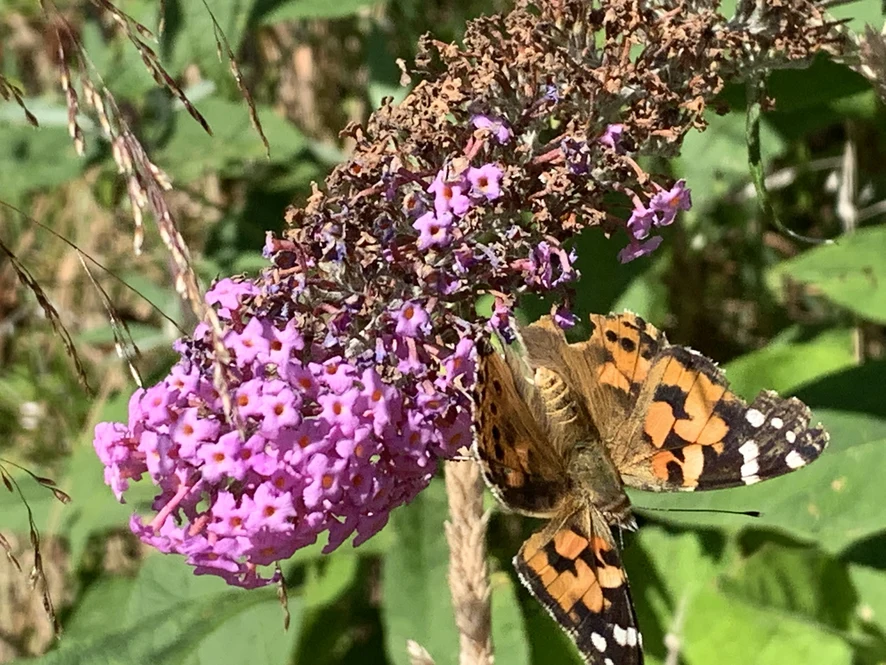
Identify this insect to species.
Vanessa cardui
